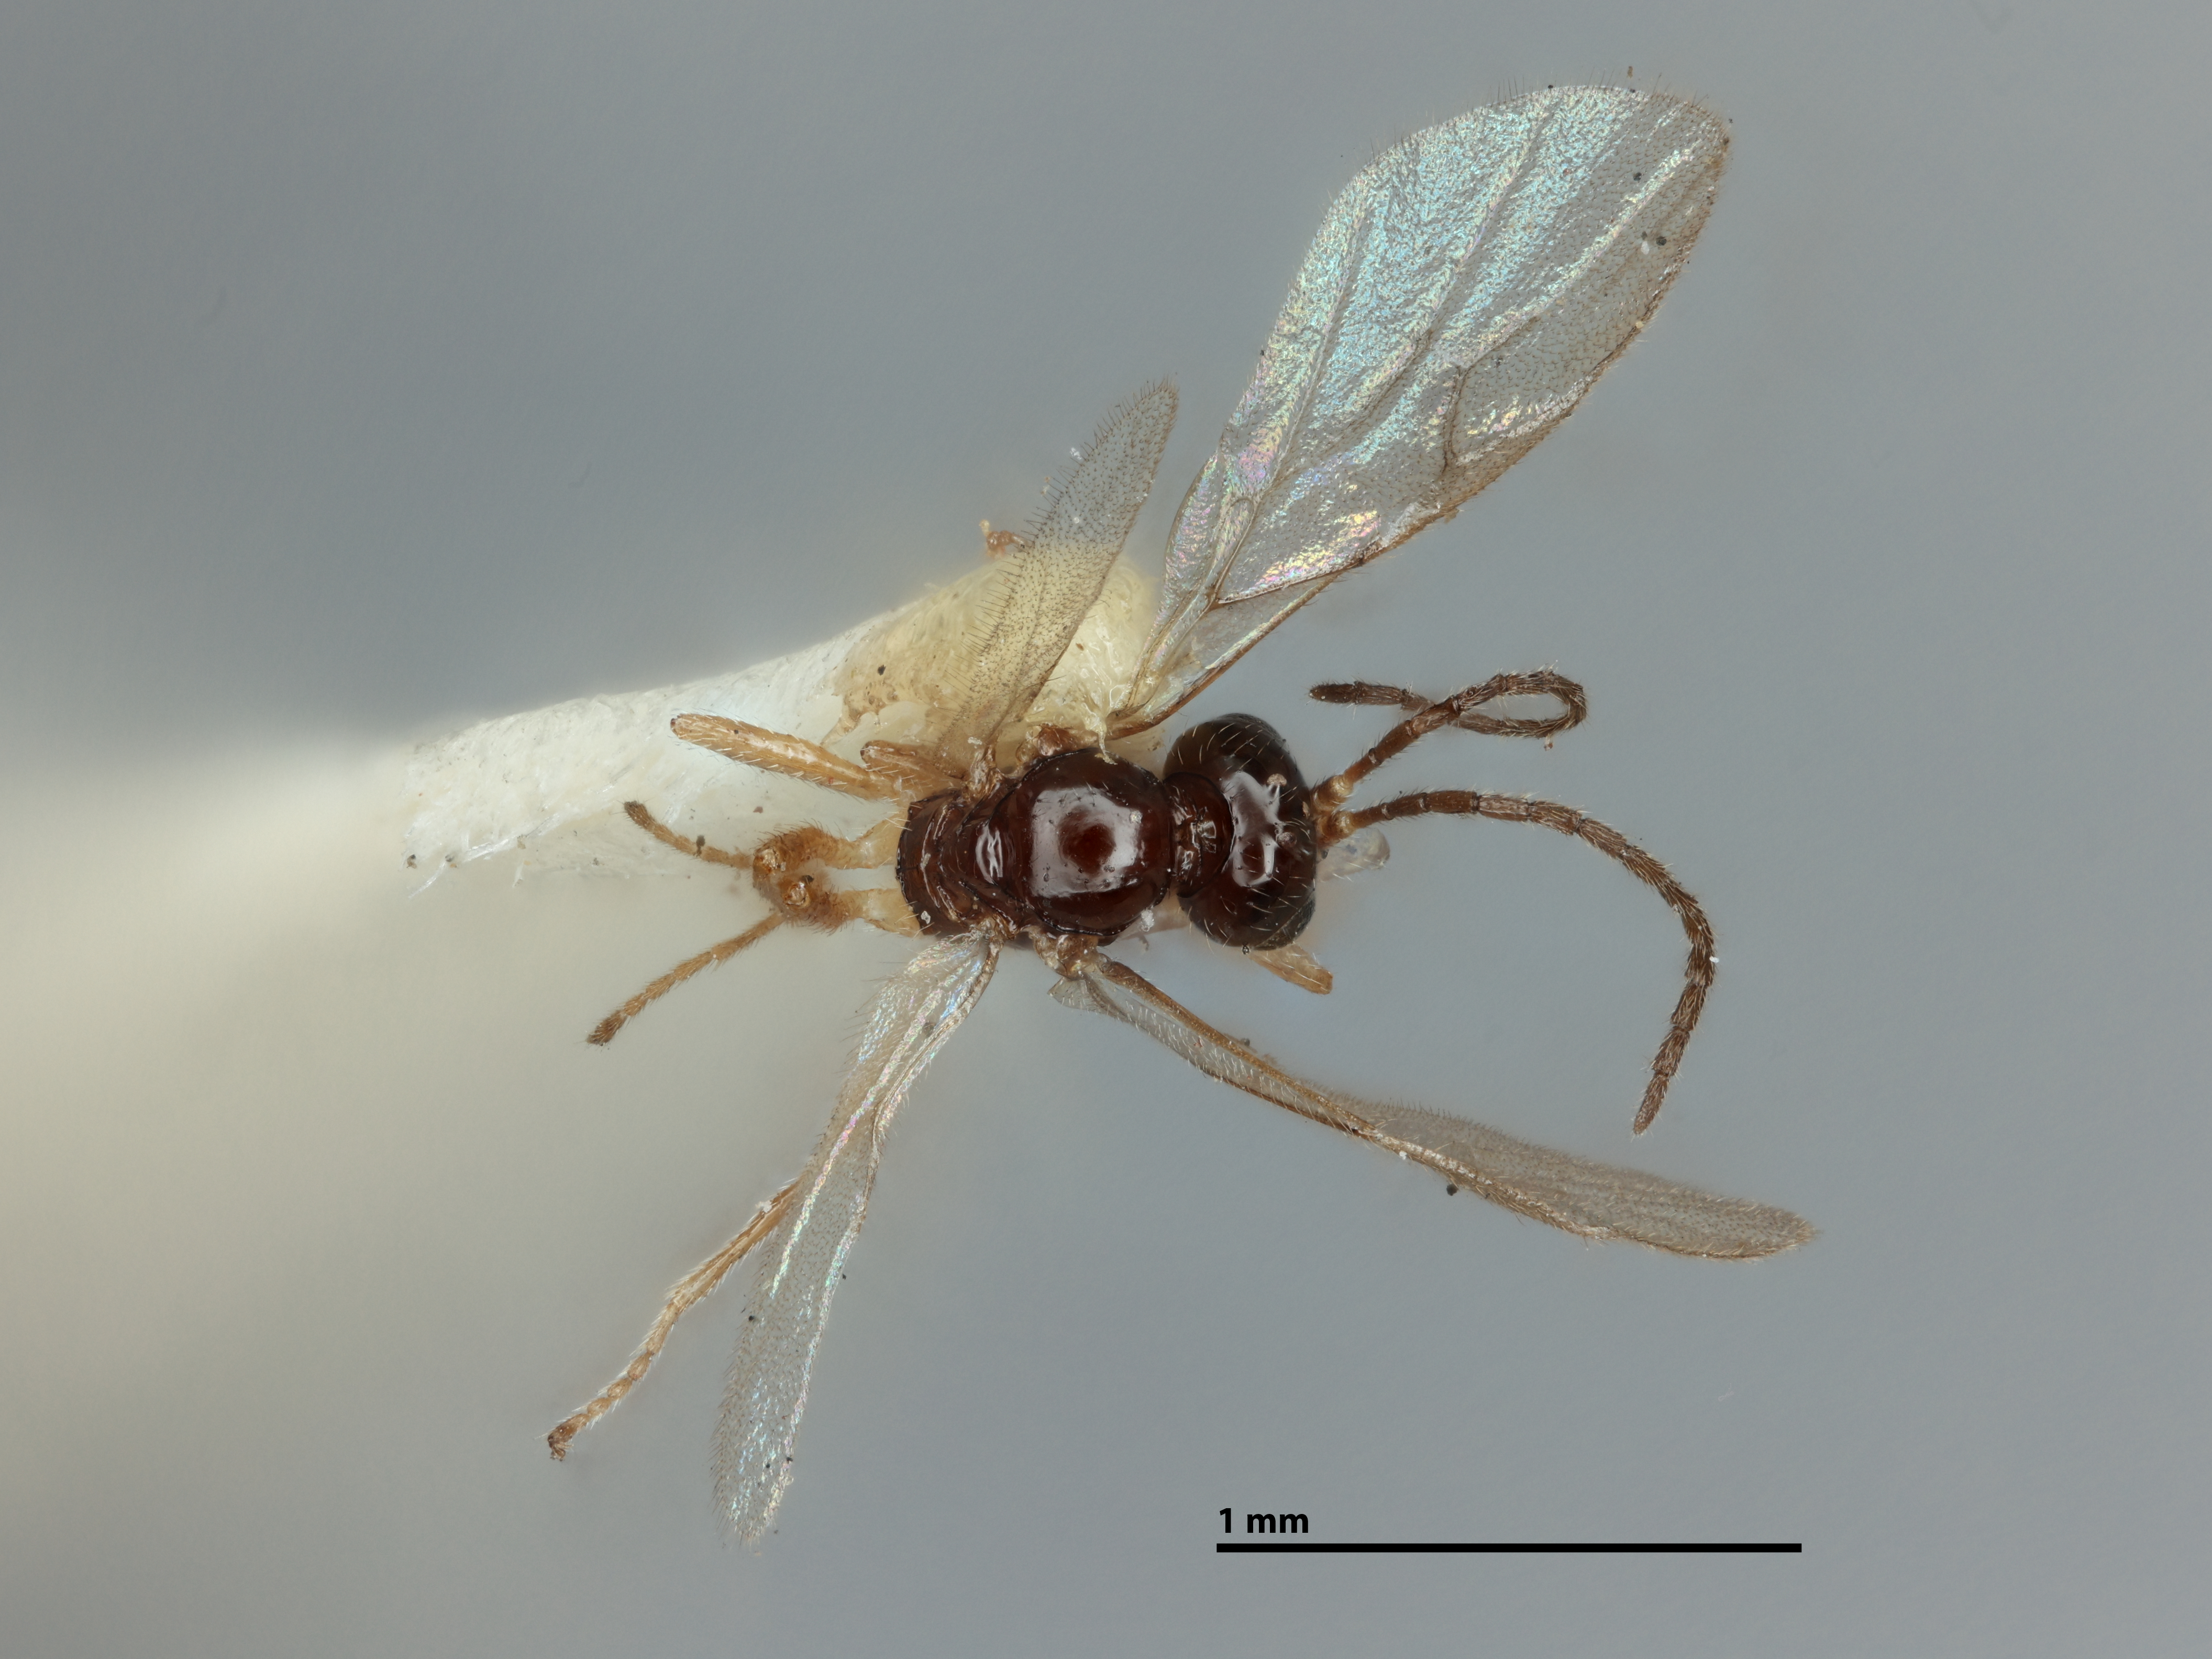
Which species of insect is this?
Aphidius berberidis
